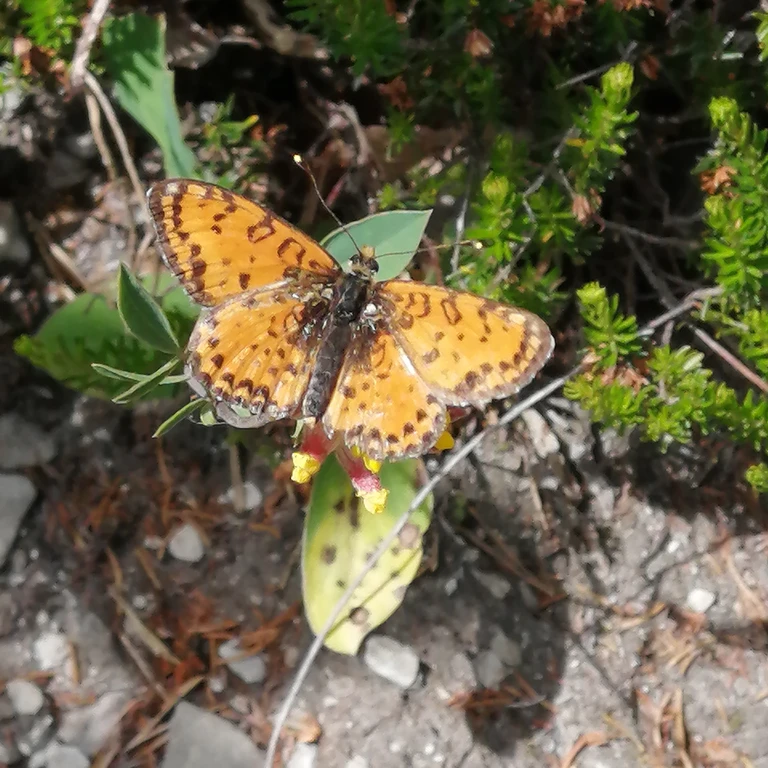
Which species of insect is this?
Melitaea didyma
